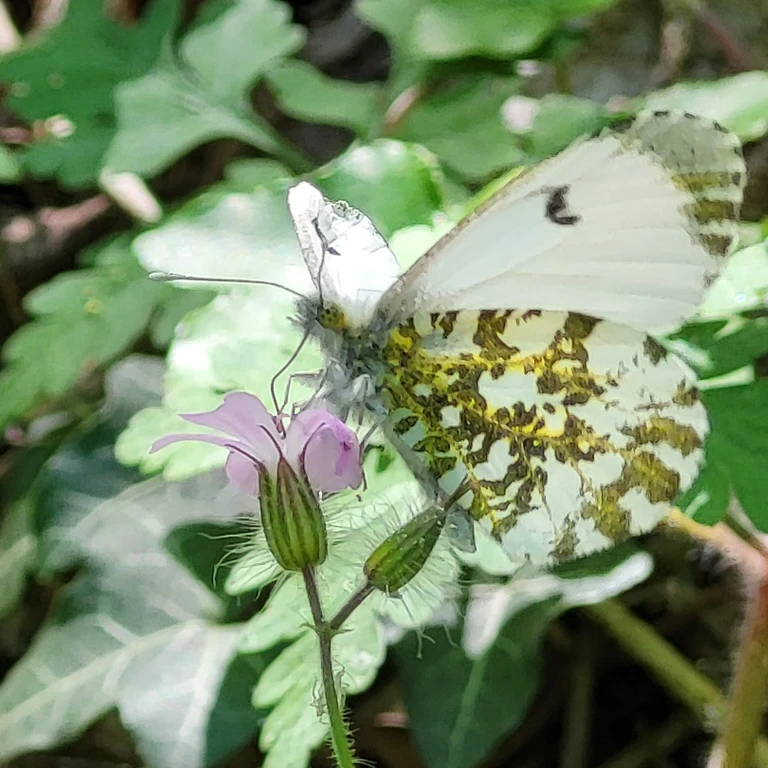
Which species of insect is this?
Anthocharis cardamines
